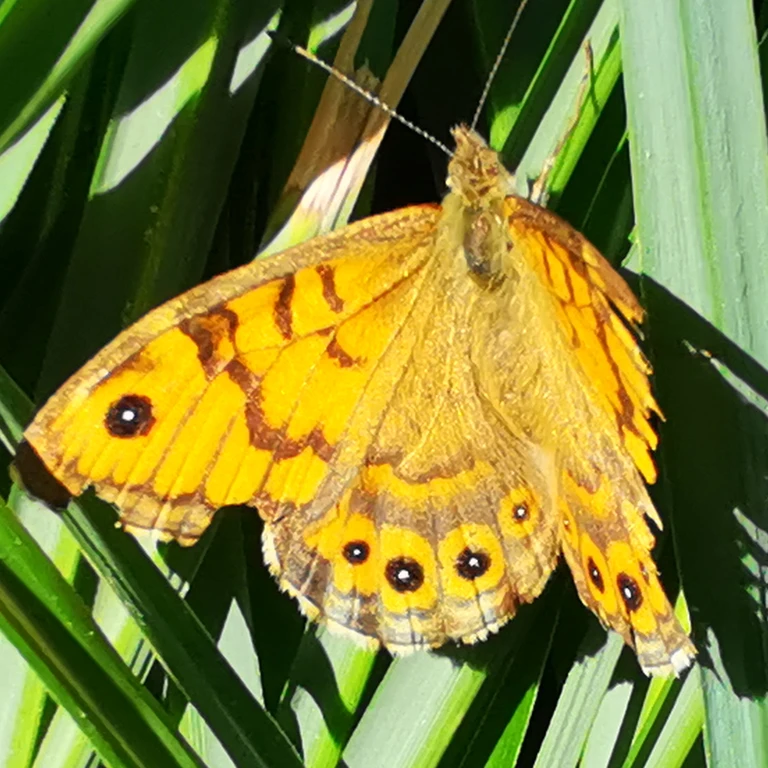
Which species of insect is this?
Lasiommata megera (also Pararge megera)
